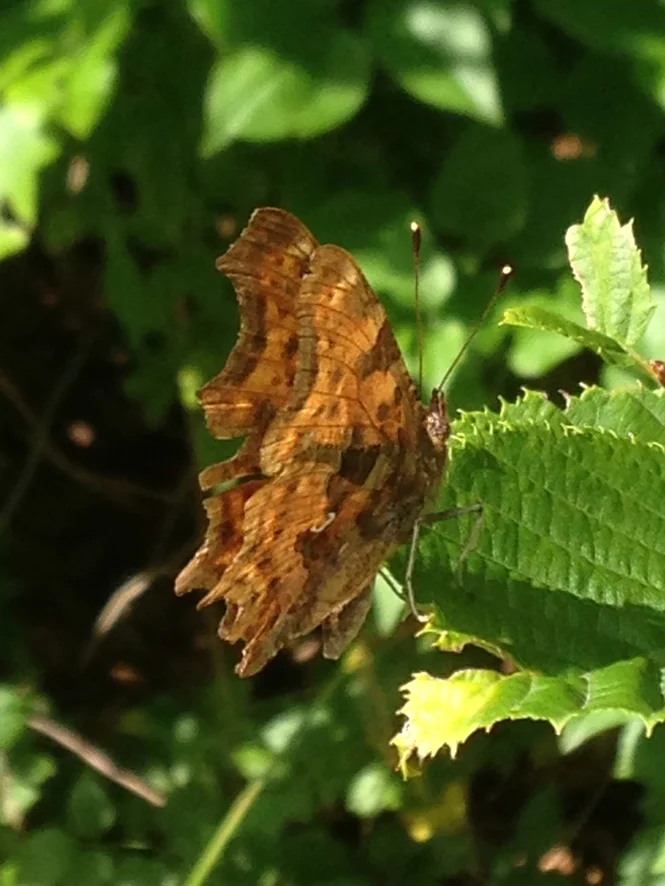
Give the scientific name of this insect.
Polygonia c-album
